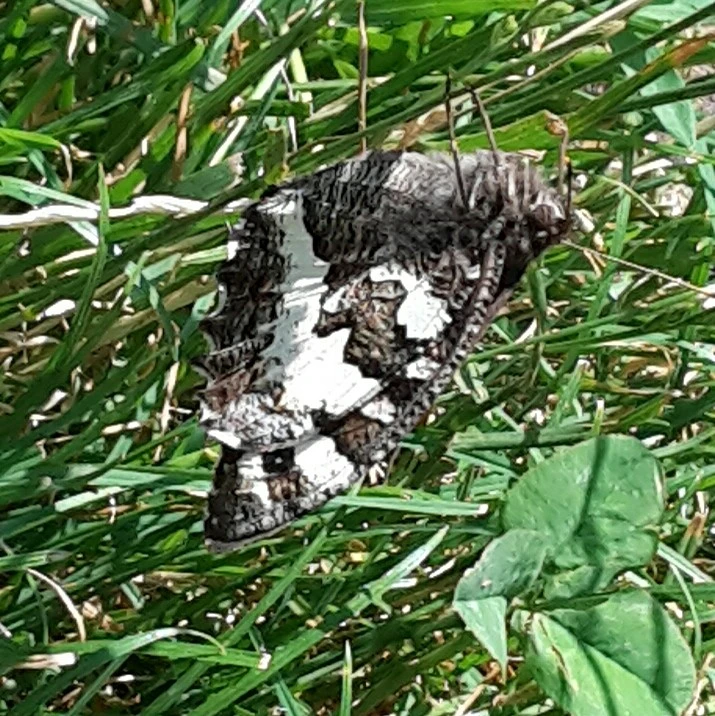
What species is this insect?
Brintesia circe
